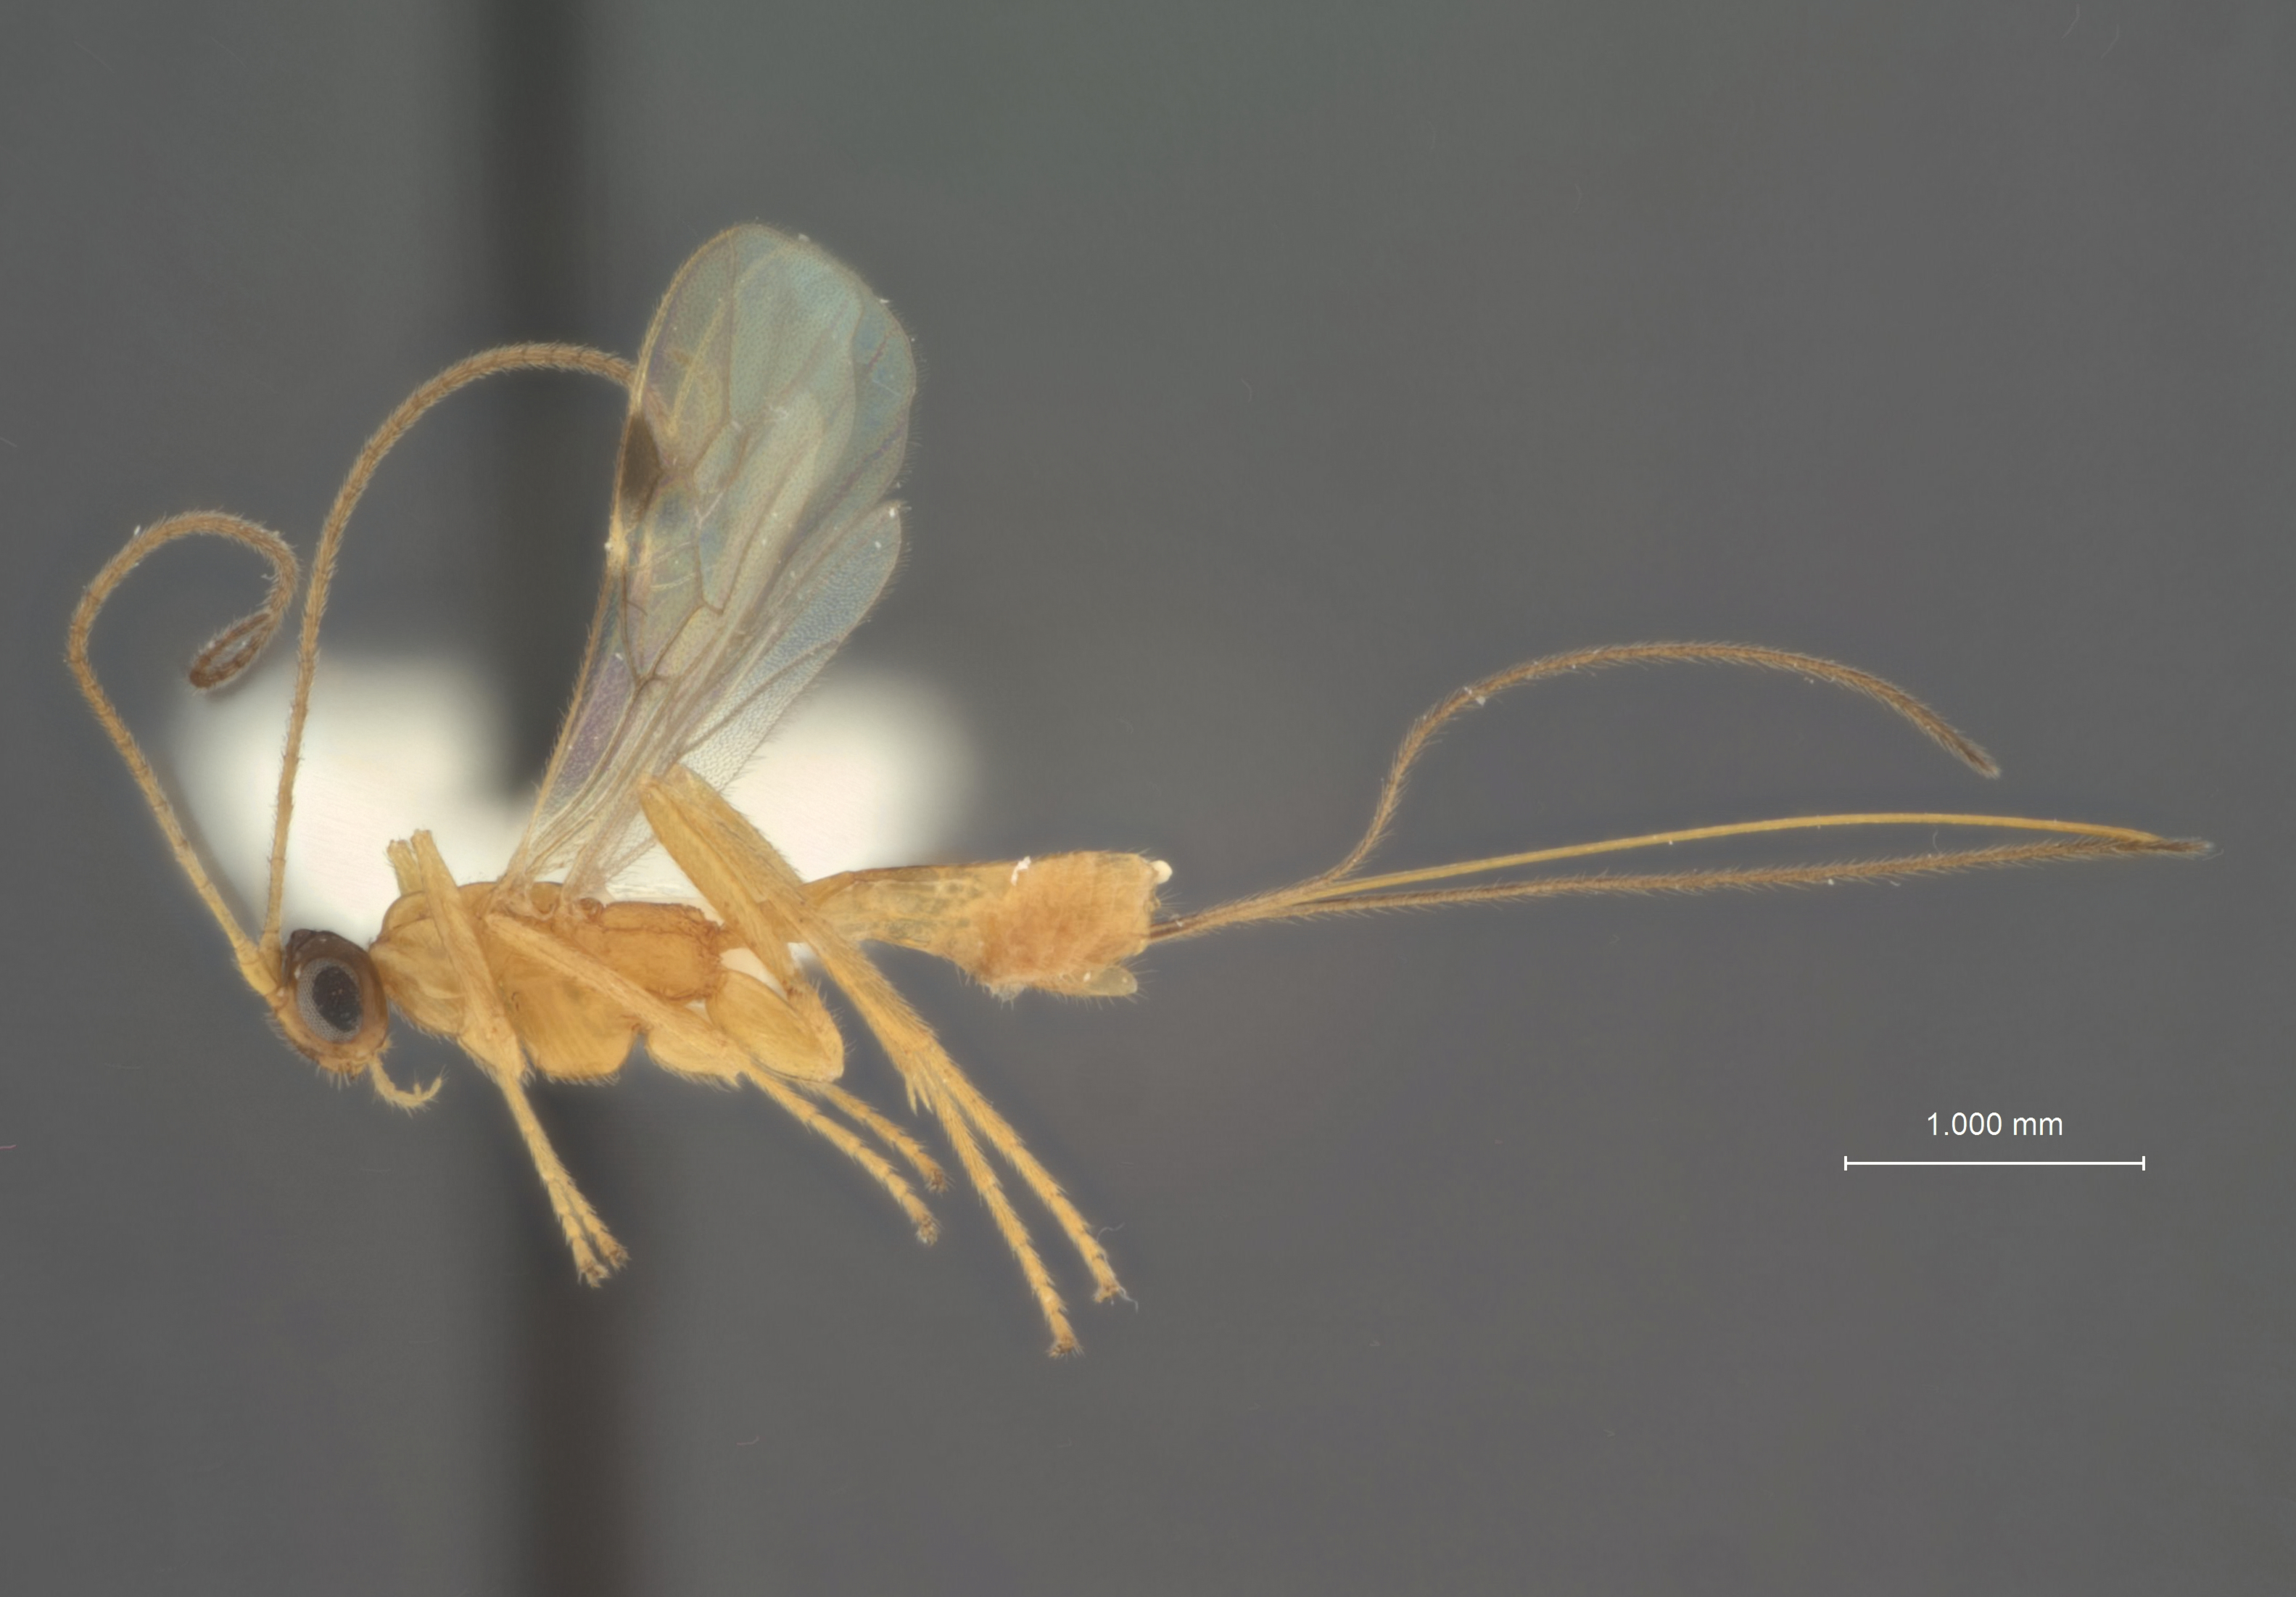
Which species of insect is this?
Macrocentrus prolificus
